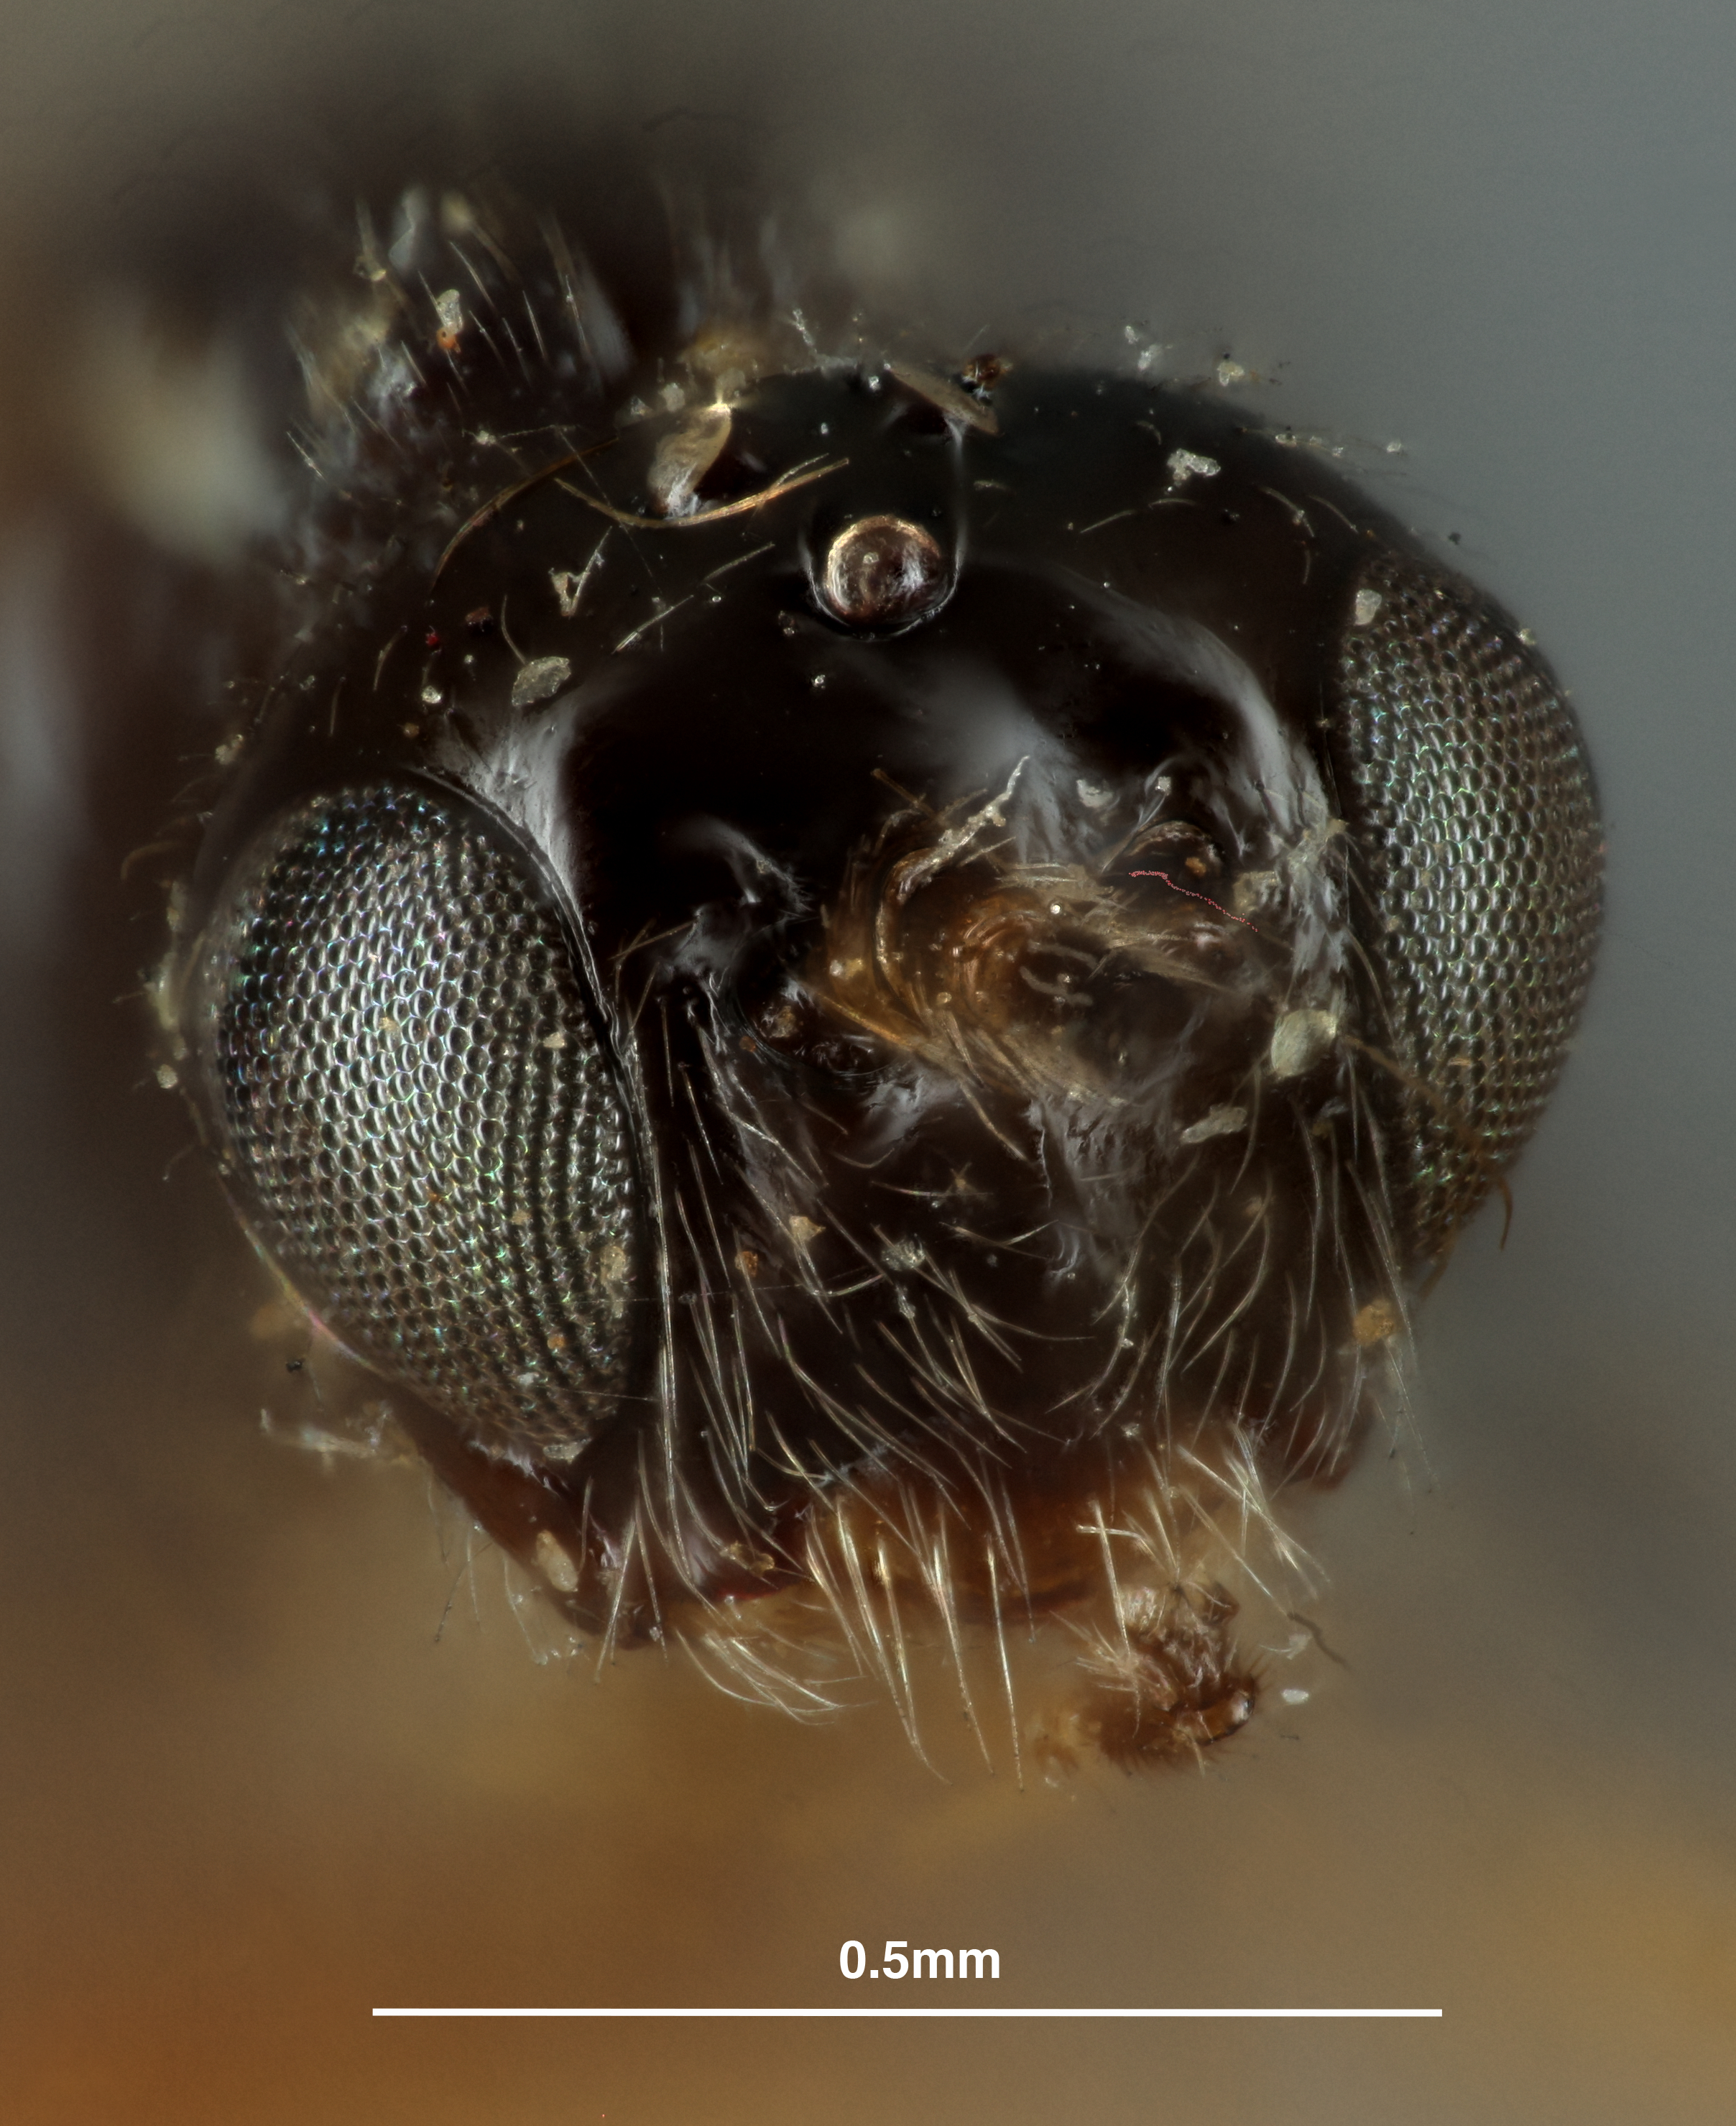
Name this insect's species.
Adelura ampla
